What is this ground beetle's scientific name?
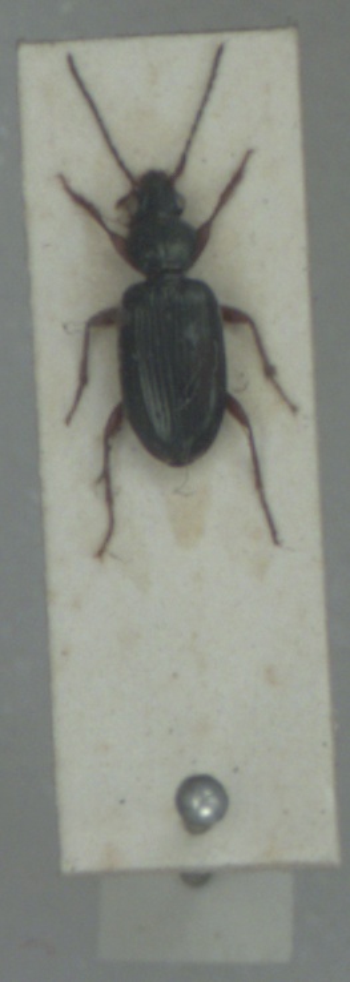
Bembidion decorum
